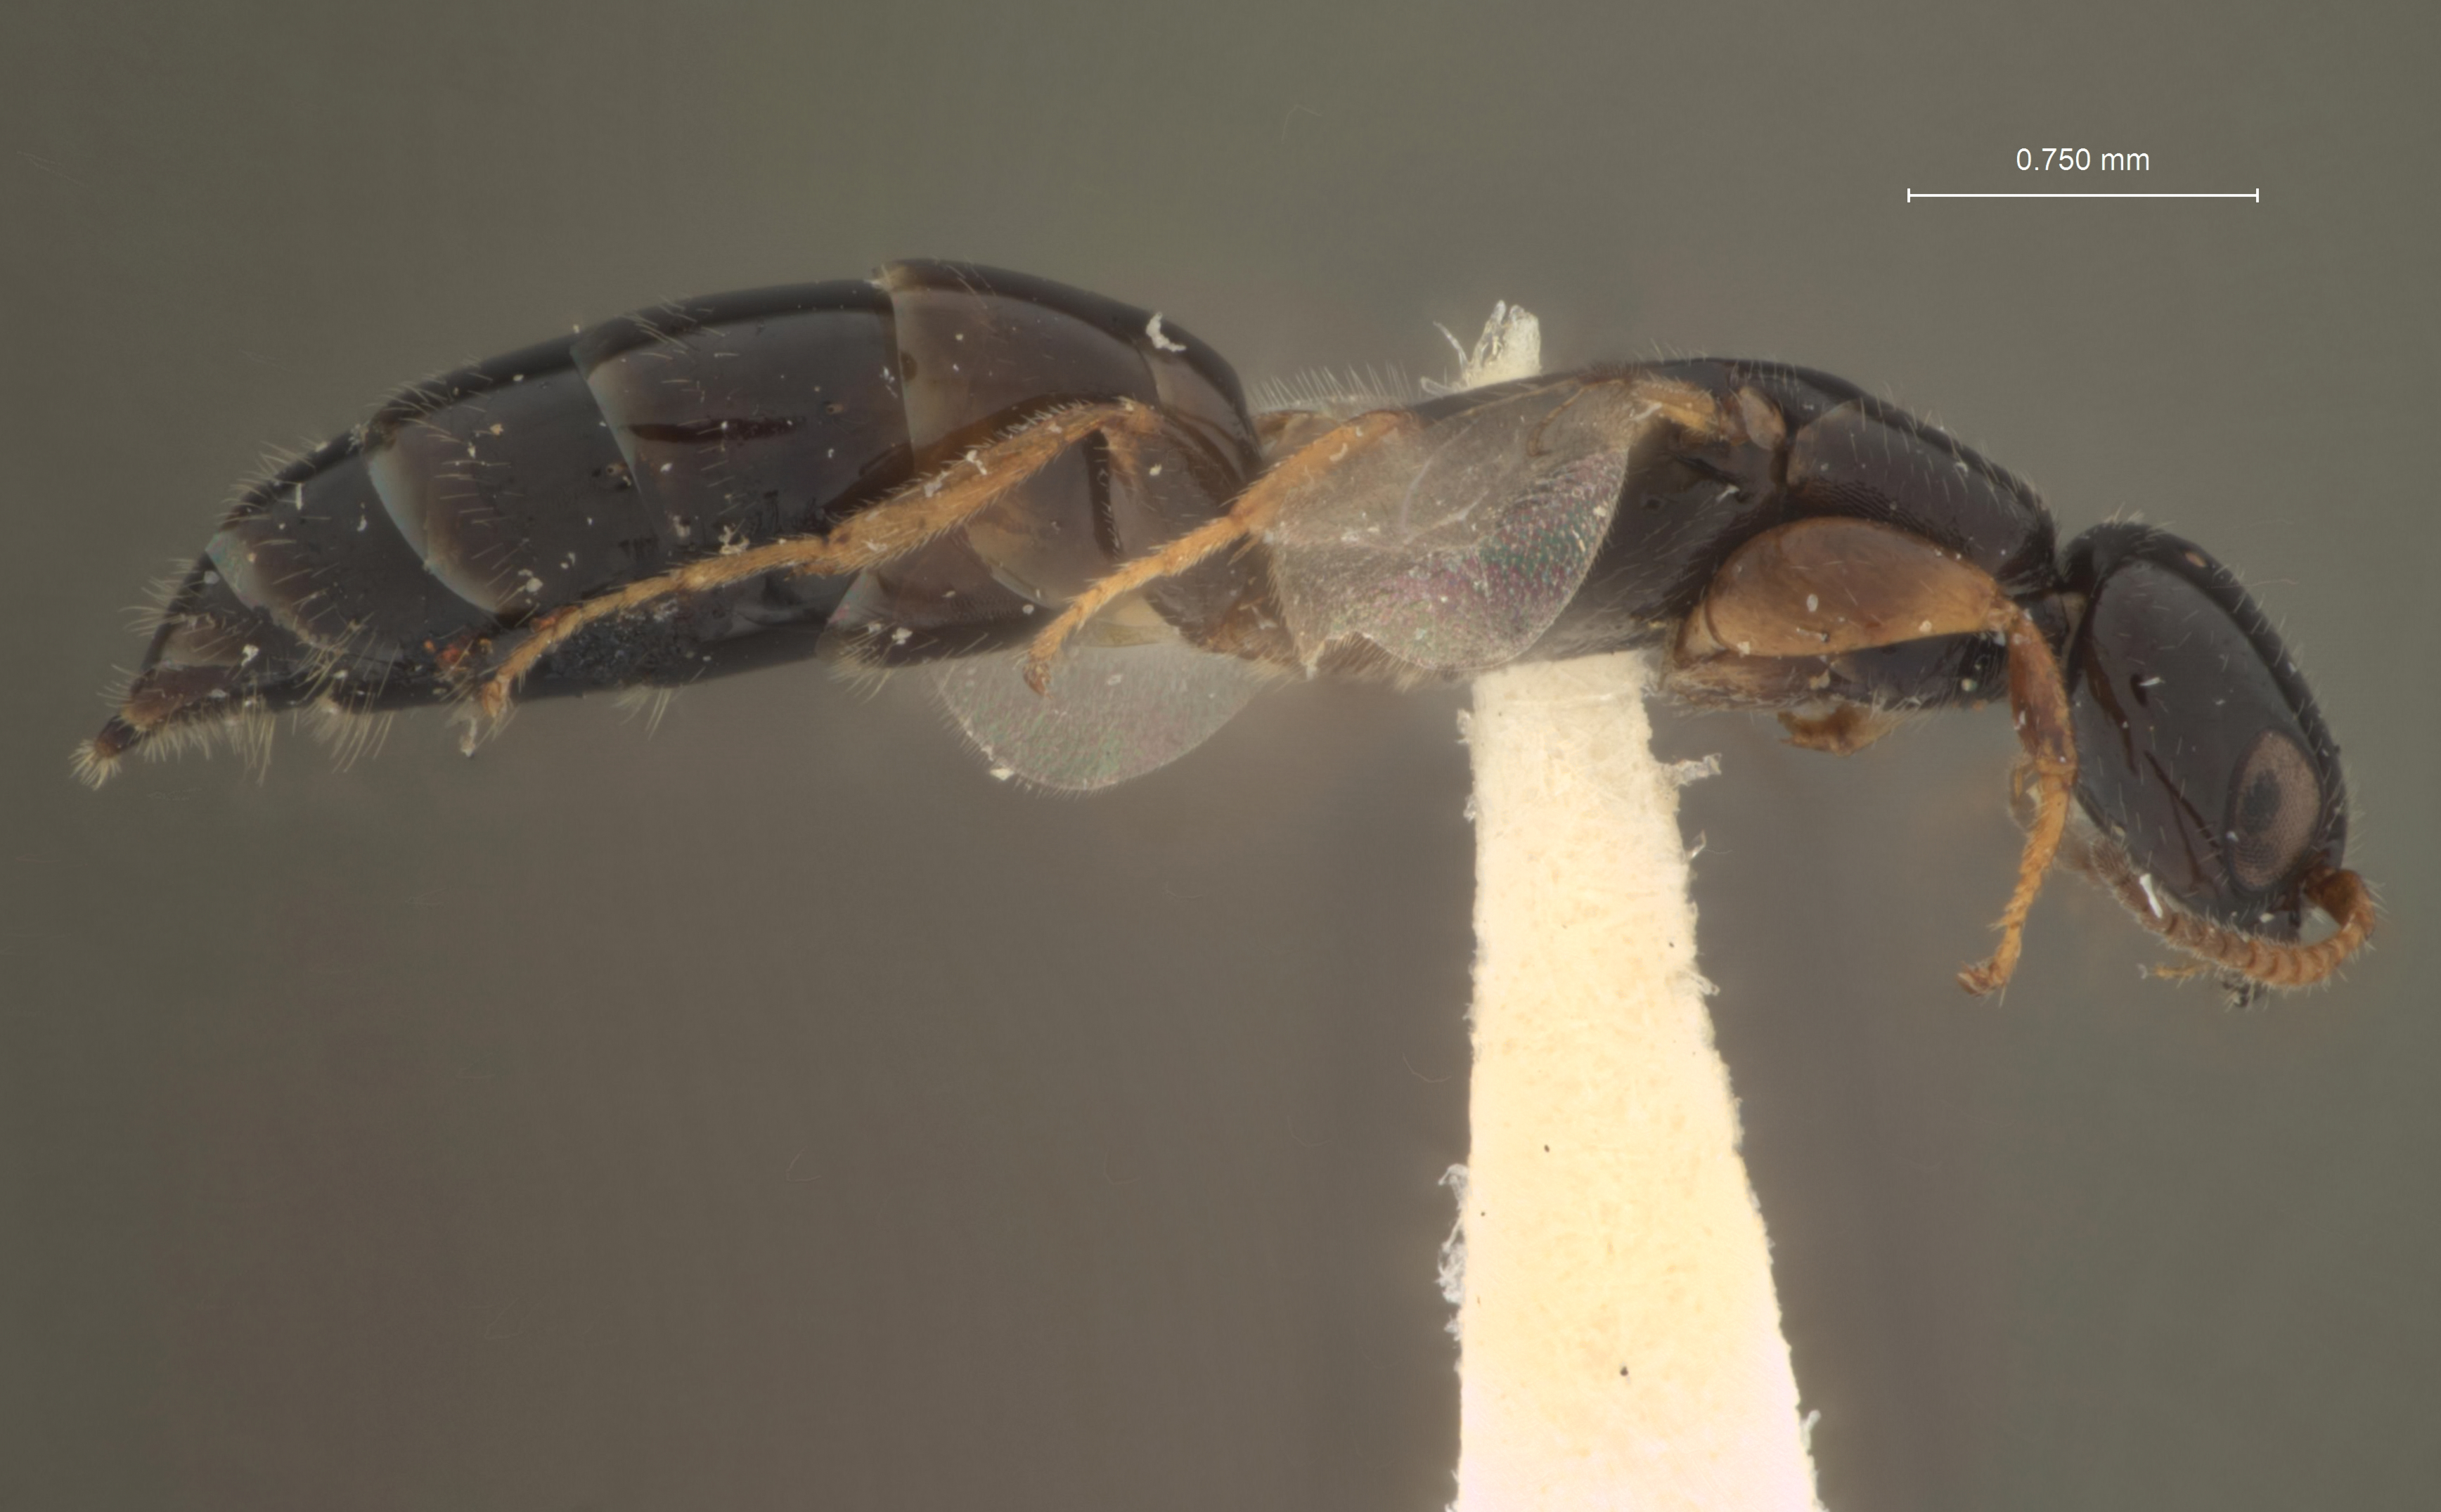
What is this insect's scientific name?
Goniozus indicus
